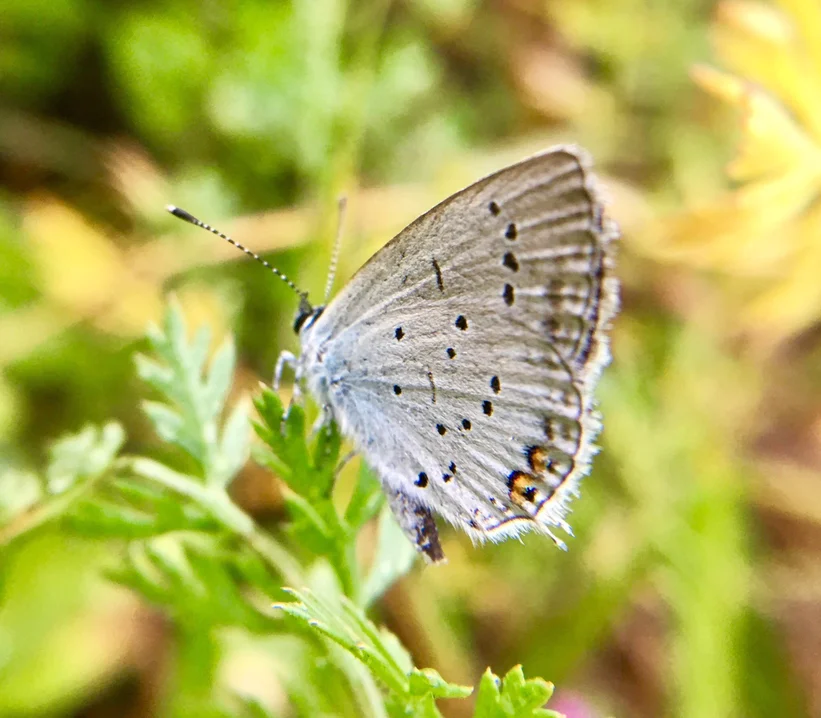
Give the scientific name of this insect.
Cupido argiades (also Elkalyce argiades)
